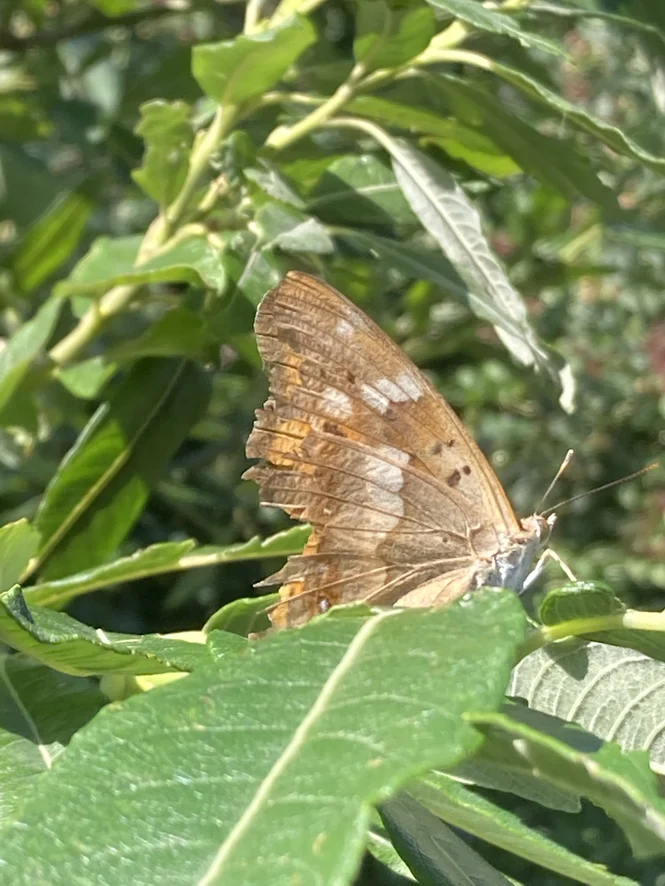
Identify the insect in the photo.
Apatura ilia
